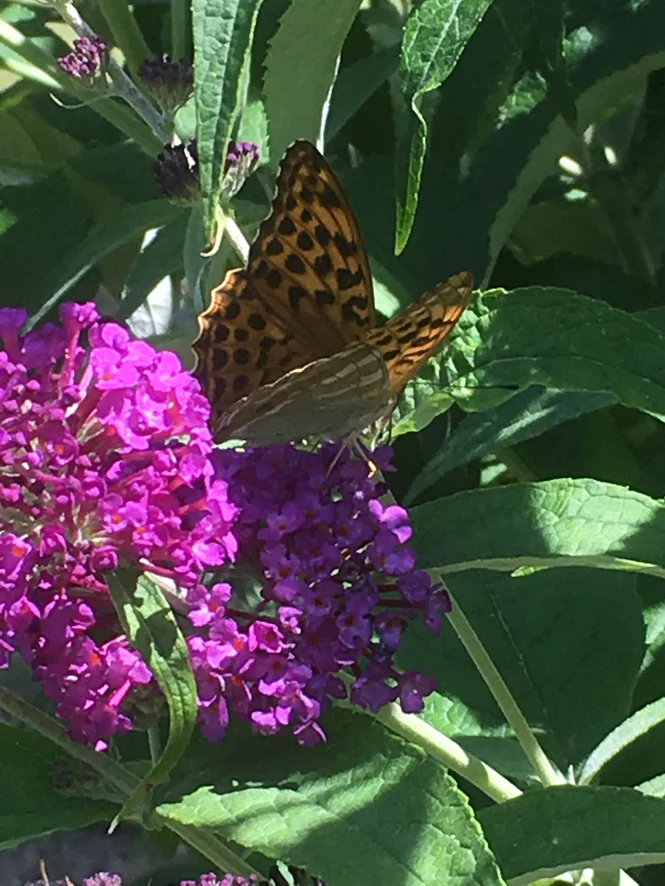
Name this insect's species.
Argynnis paphia
